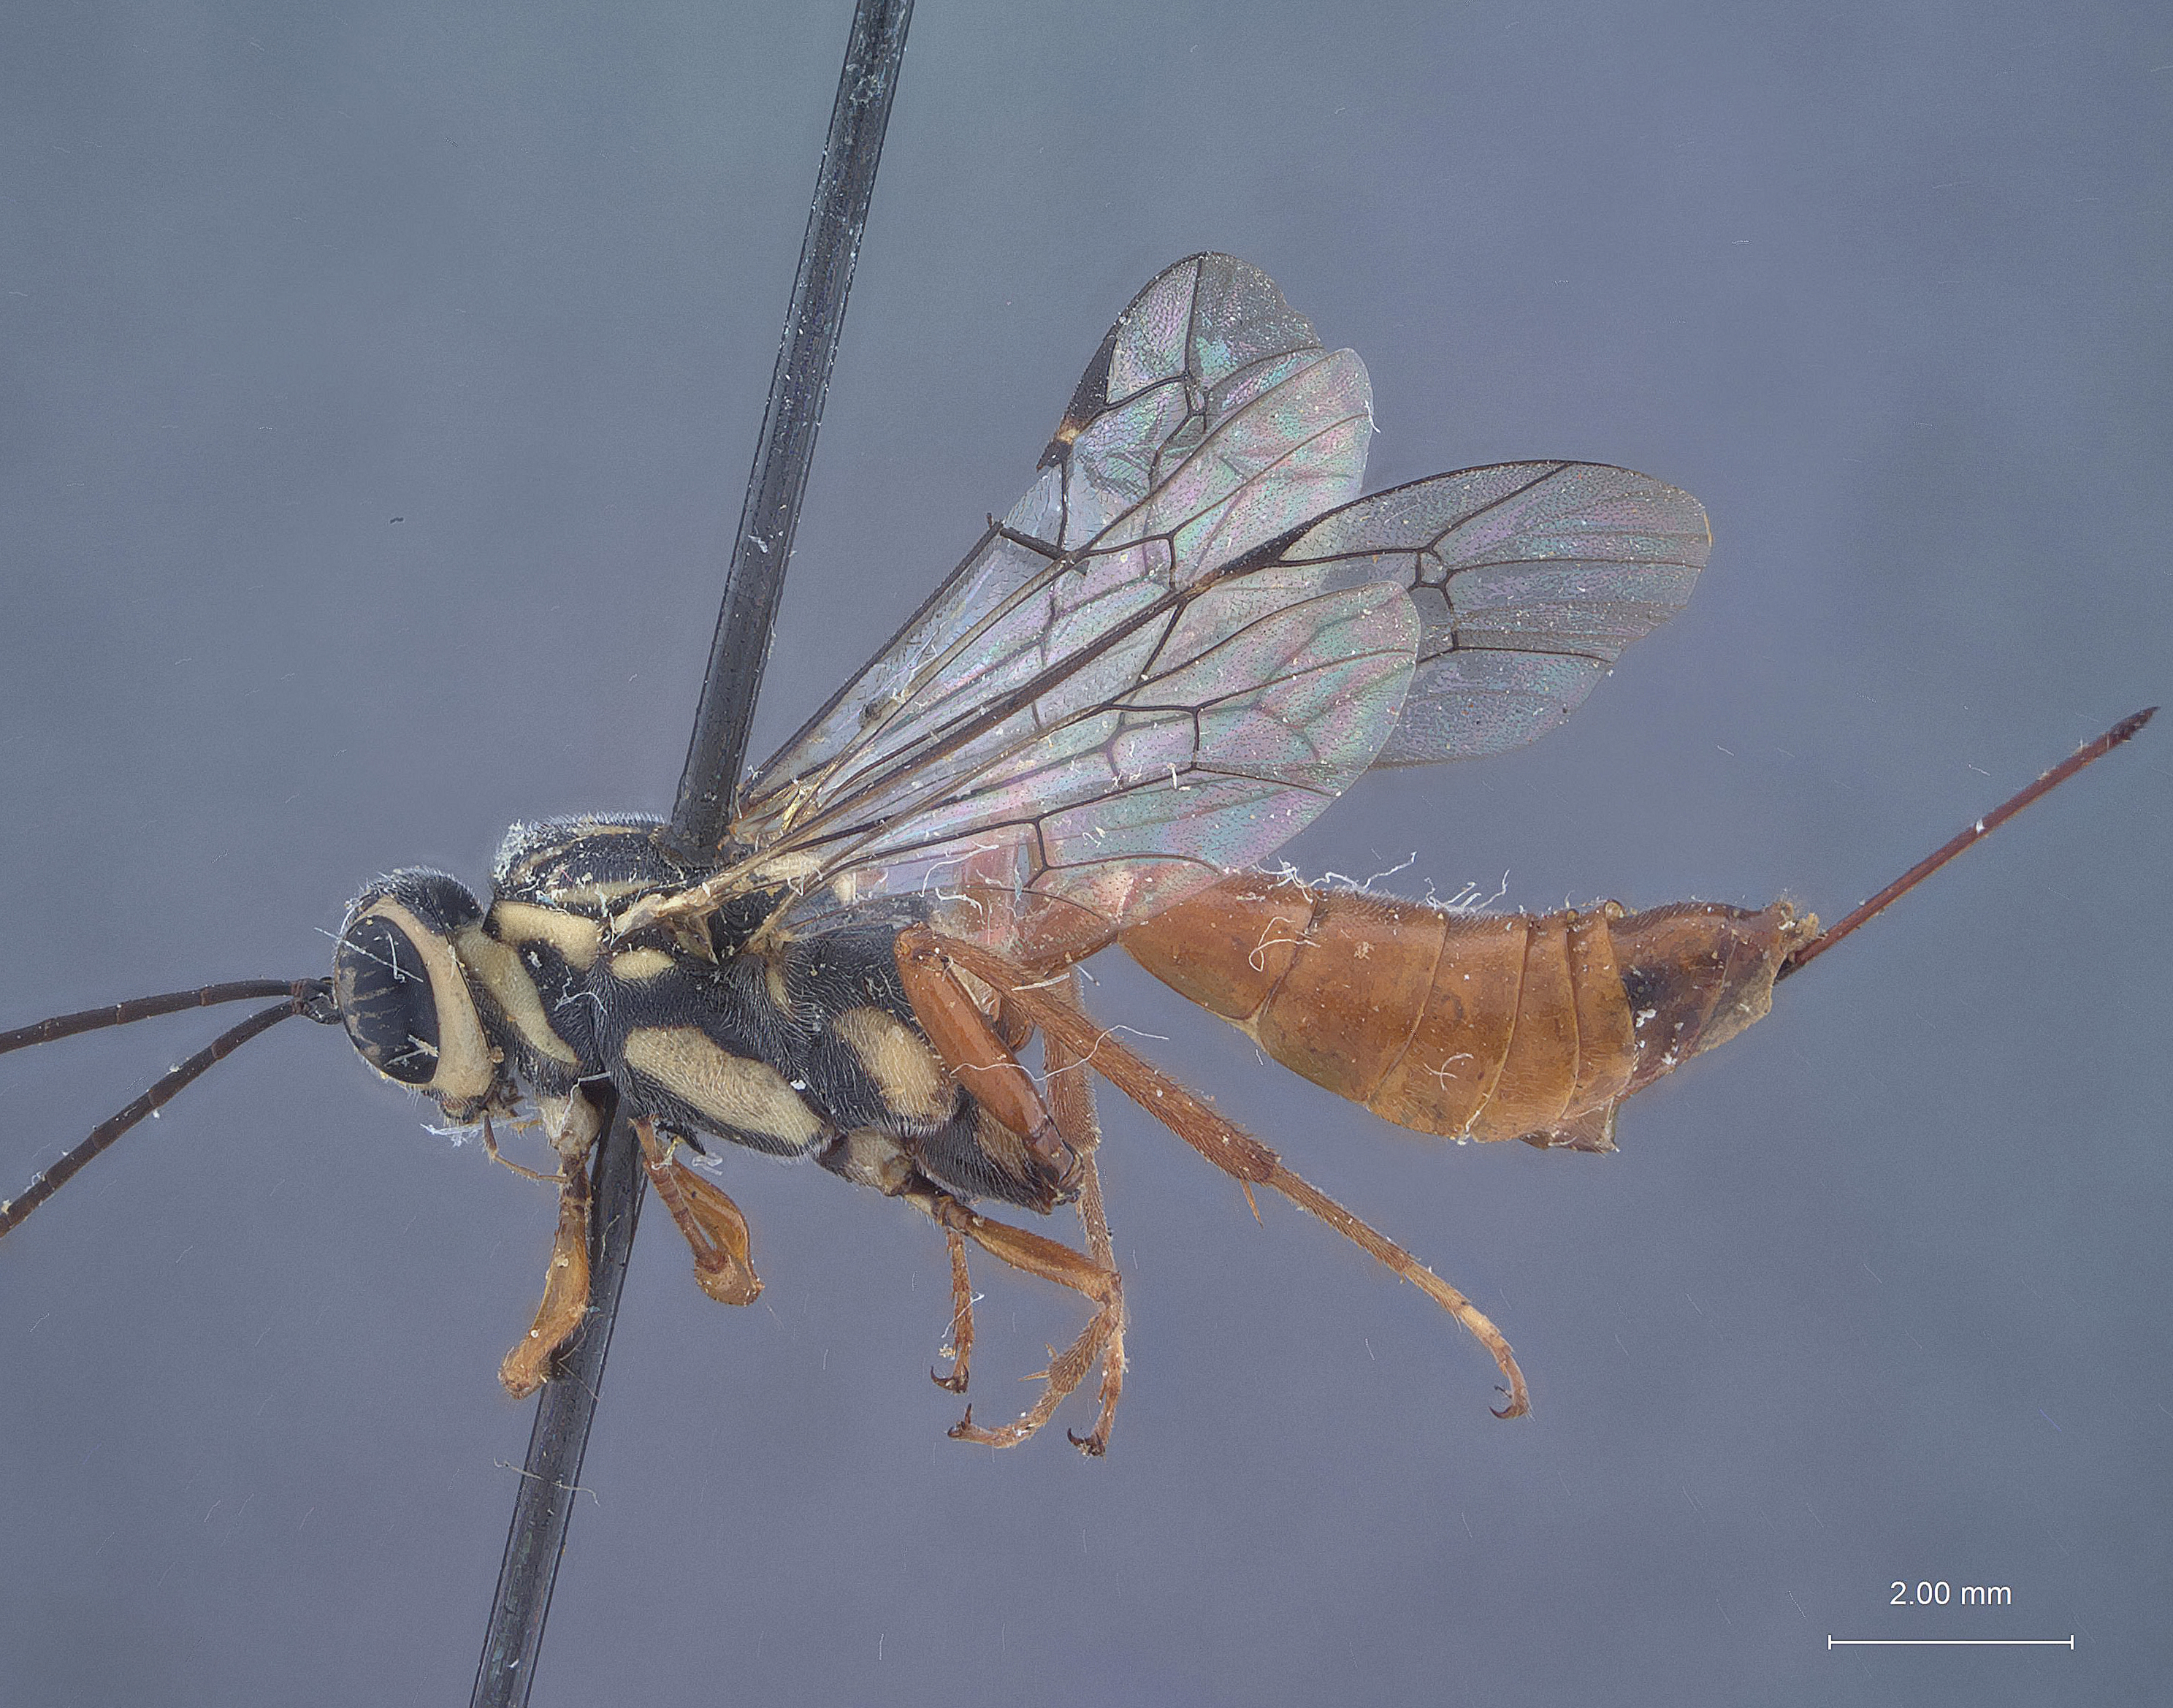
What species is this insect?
Cryptohelcostizus maculosus
